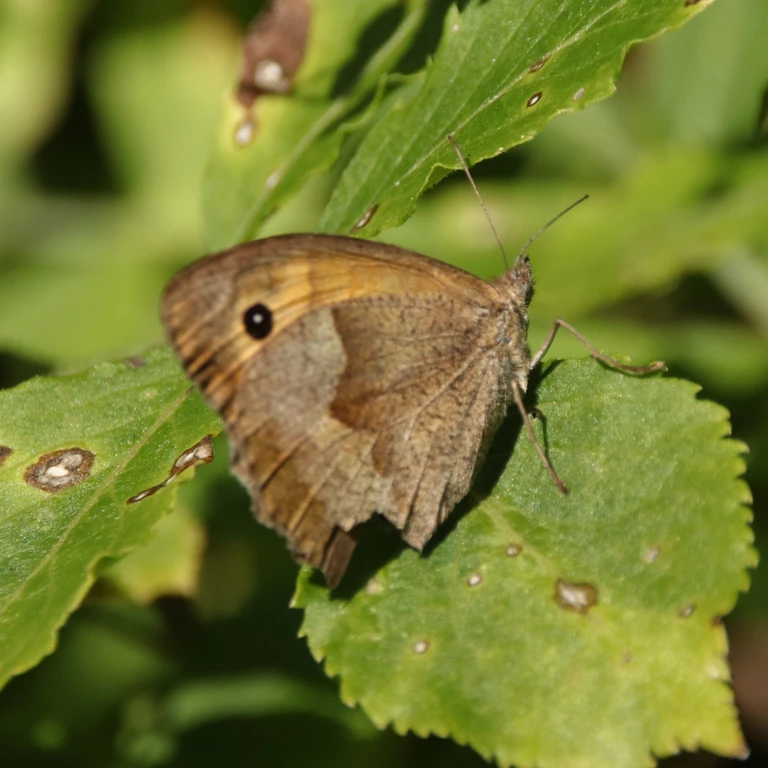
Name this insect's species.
Maniola jurtina
